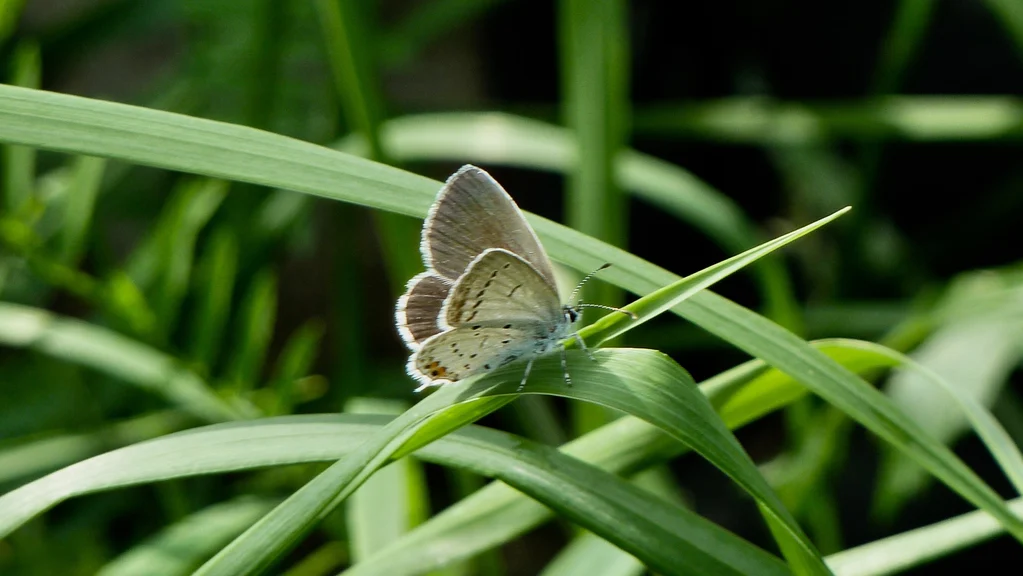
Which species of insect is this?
Cupido argiades (also Elkalyce argiades)
